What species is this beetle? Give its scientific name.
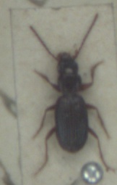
Bembidion nigropiceum
